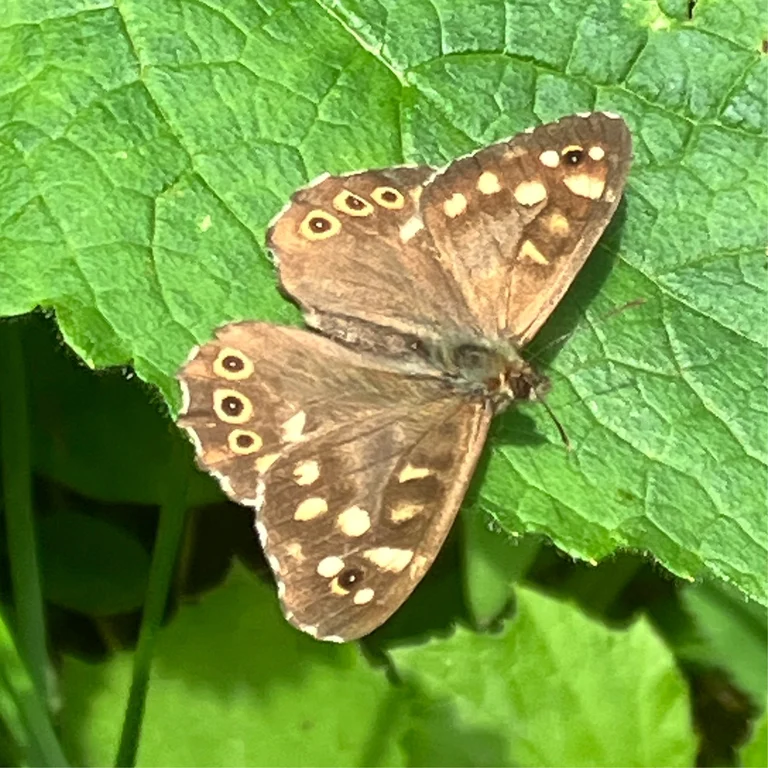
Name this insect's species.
Pararge aegeria
